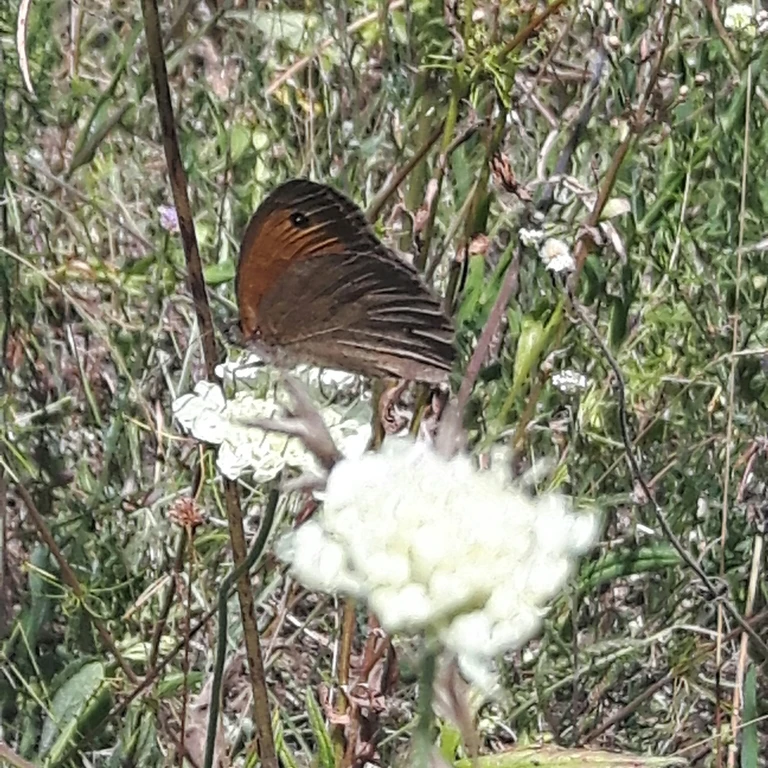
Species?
Maniola jurtina
